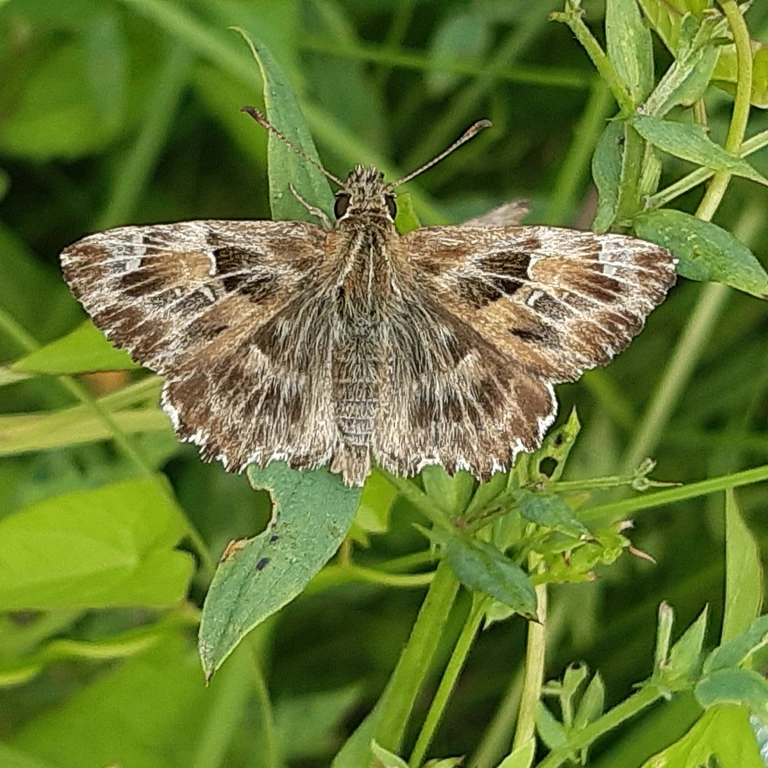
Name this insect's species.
Carcharodus alceae
